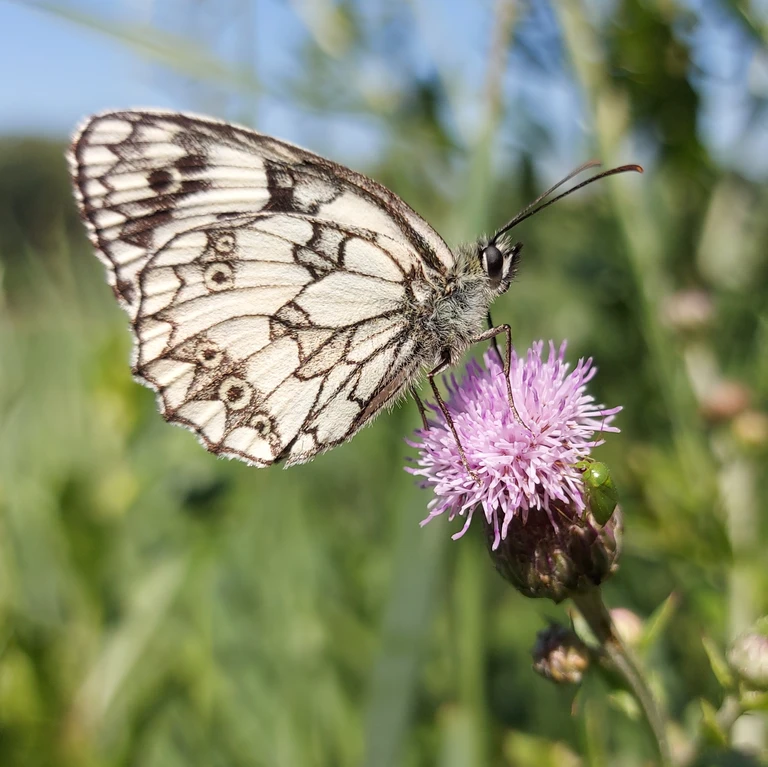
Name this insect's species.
Melanargia galathea
